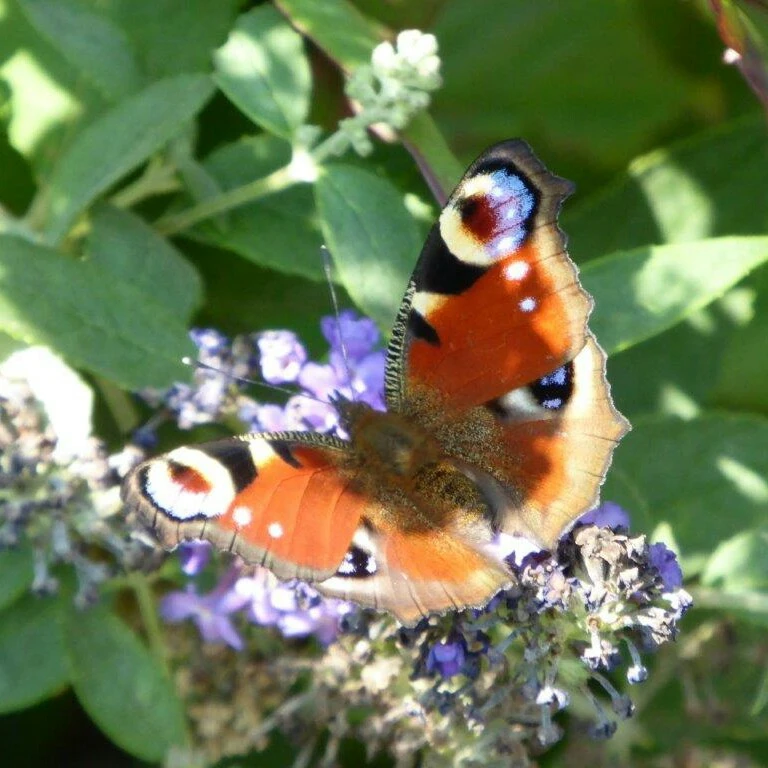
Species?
Aglais io
